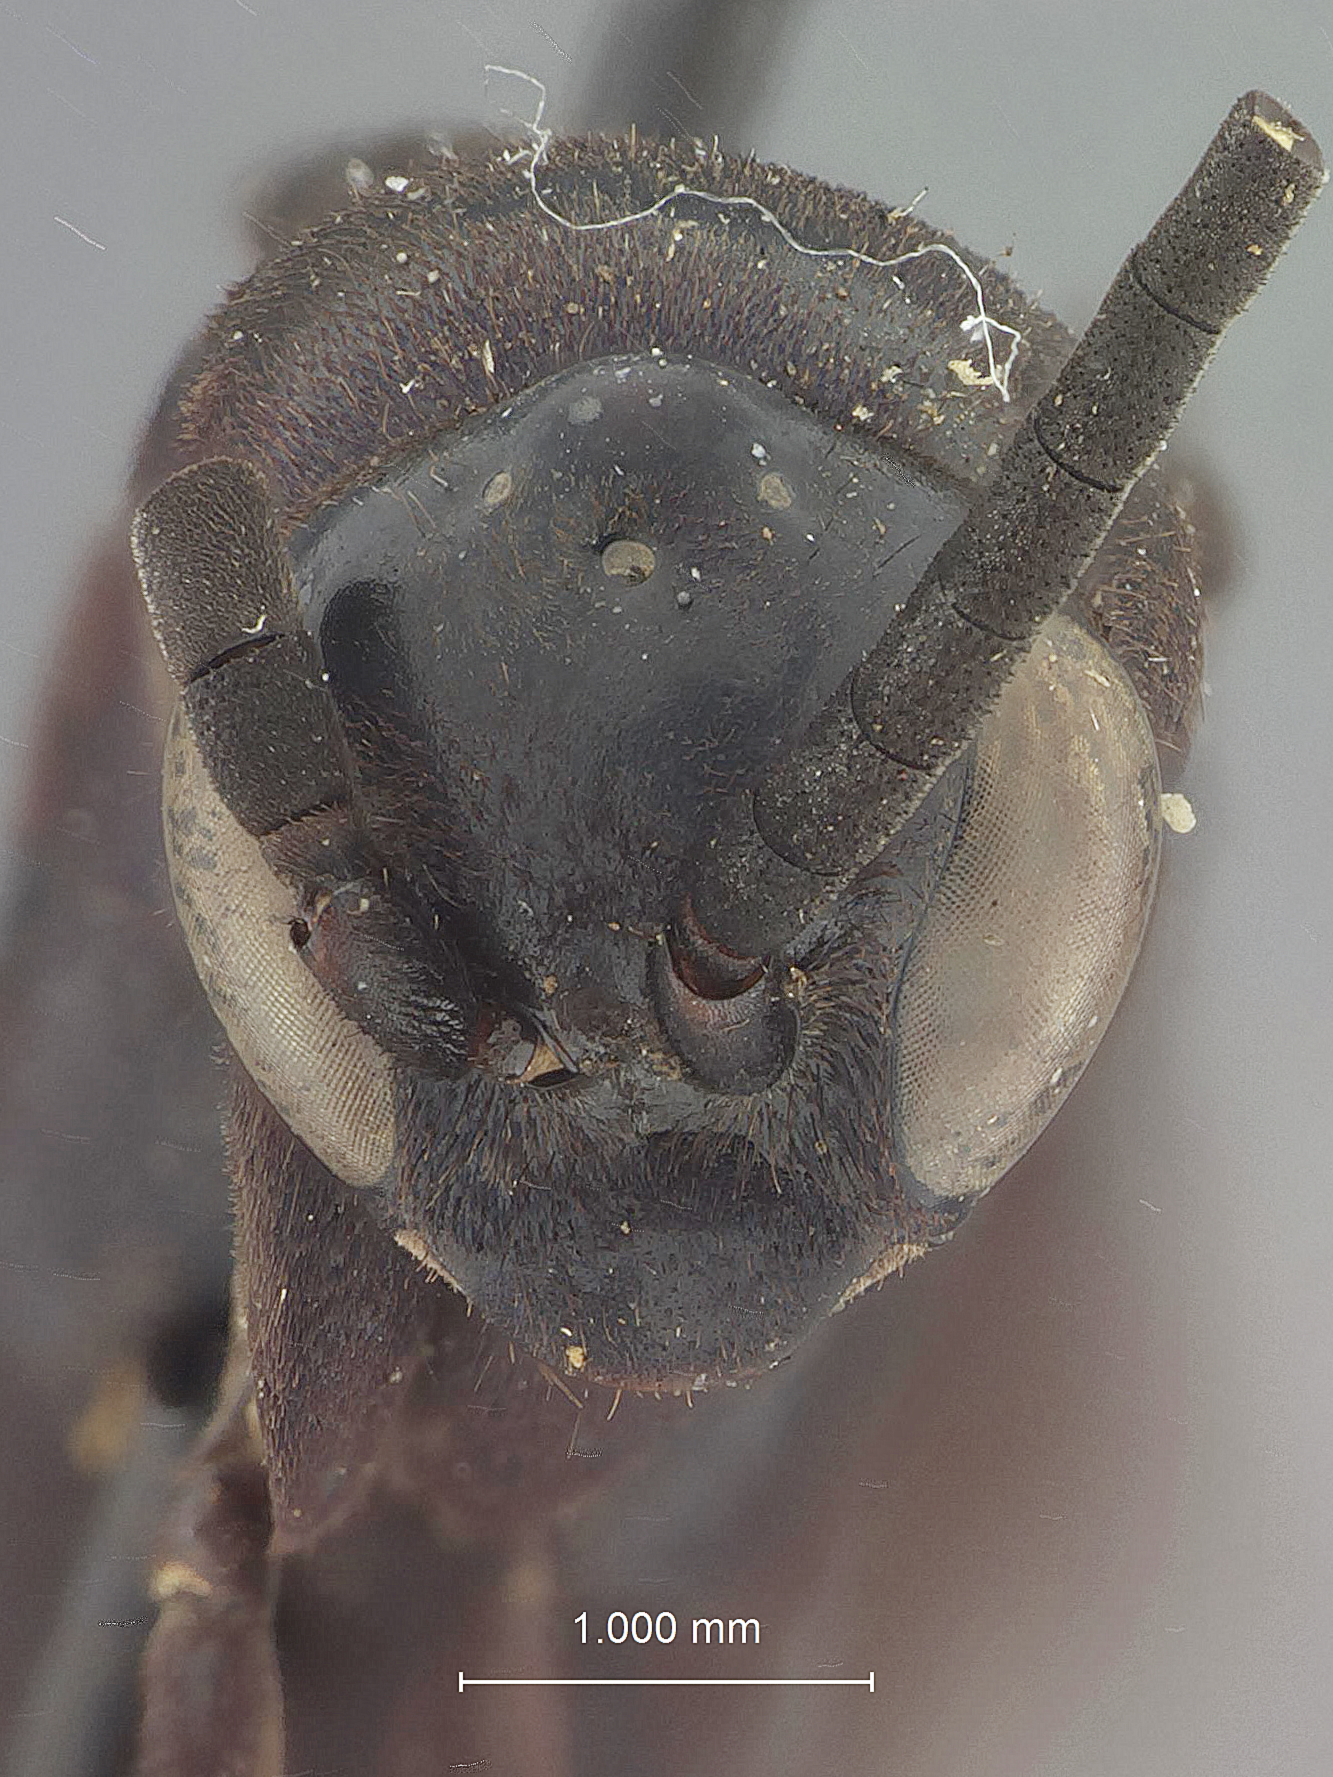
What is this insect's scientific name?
Pedinaspis bucephalus
